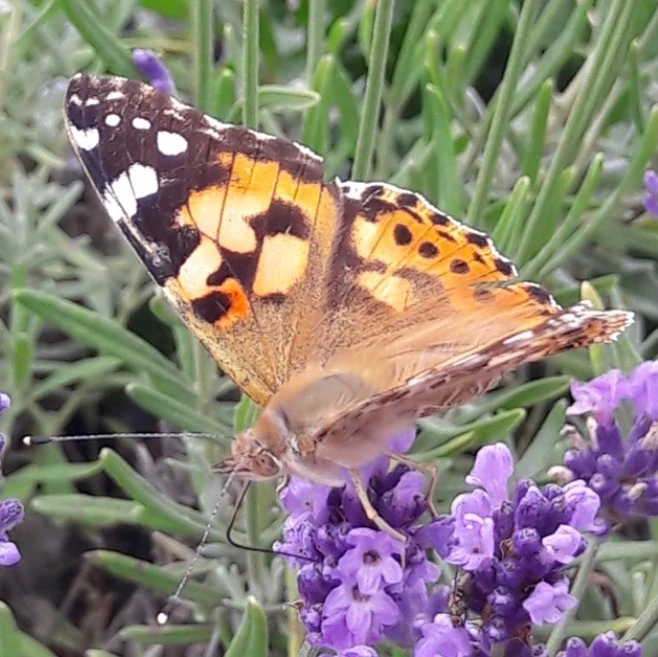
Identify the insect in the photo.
Vanessa cardui
